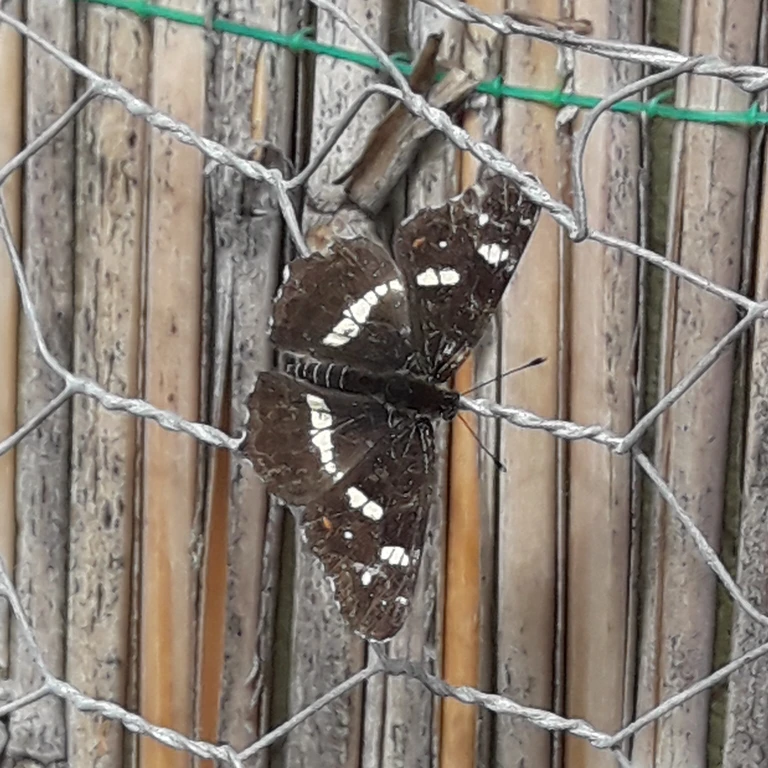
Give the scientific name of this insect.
Limenitis camilla (also Ladoga camilla)
